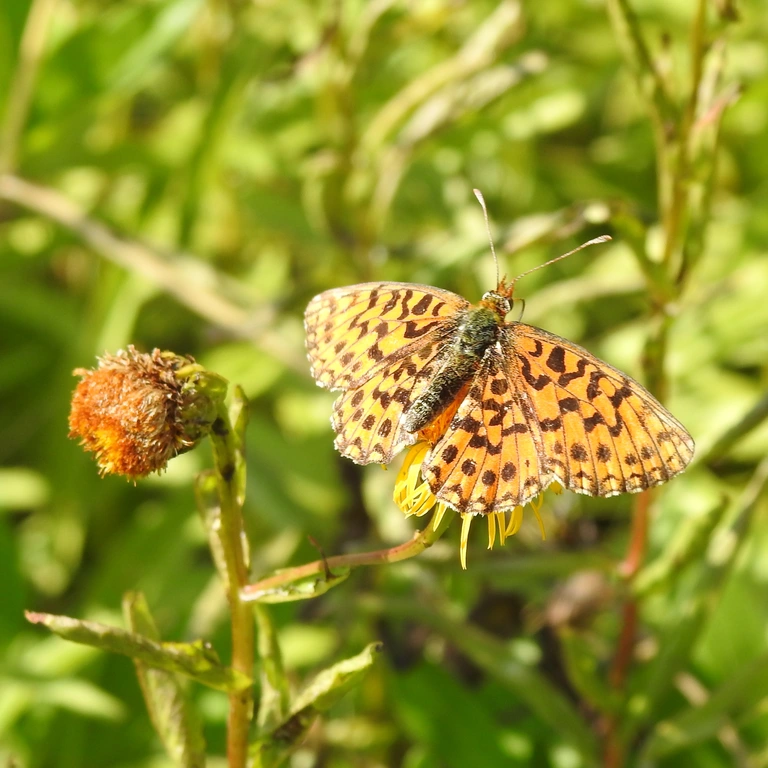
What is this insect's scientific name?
Boloria dia
